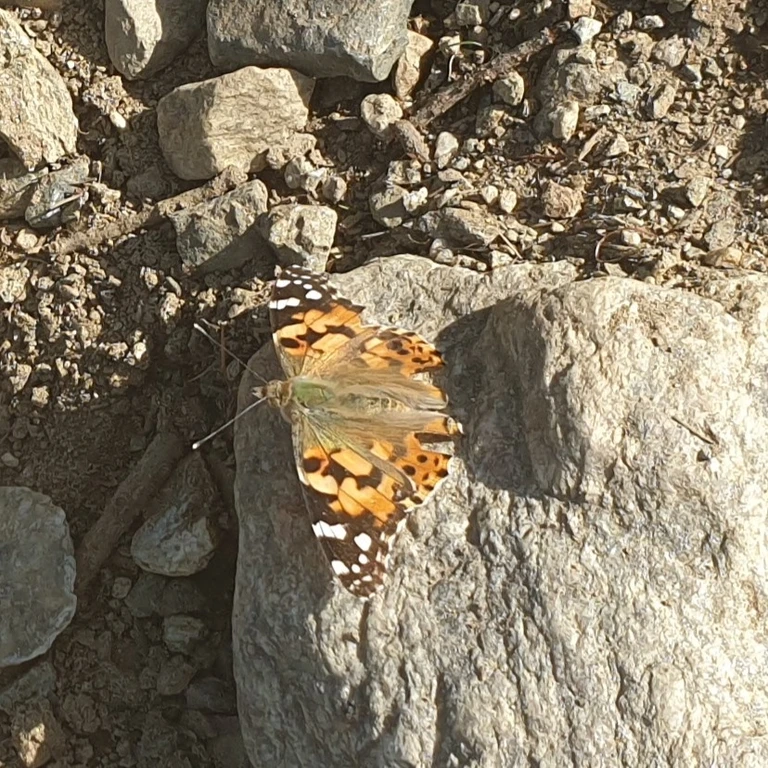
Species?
Vanessa cardui
